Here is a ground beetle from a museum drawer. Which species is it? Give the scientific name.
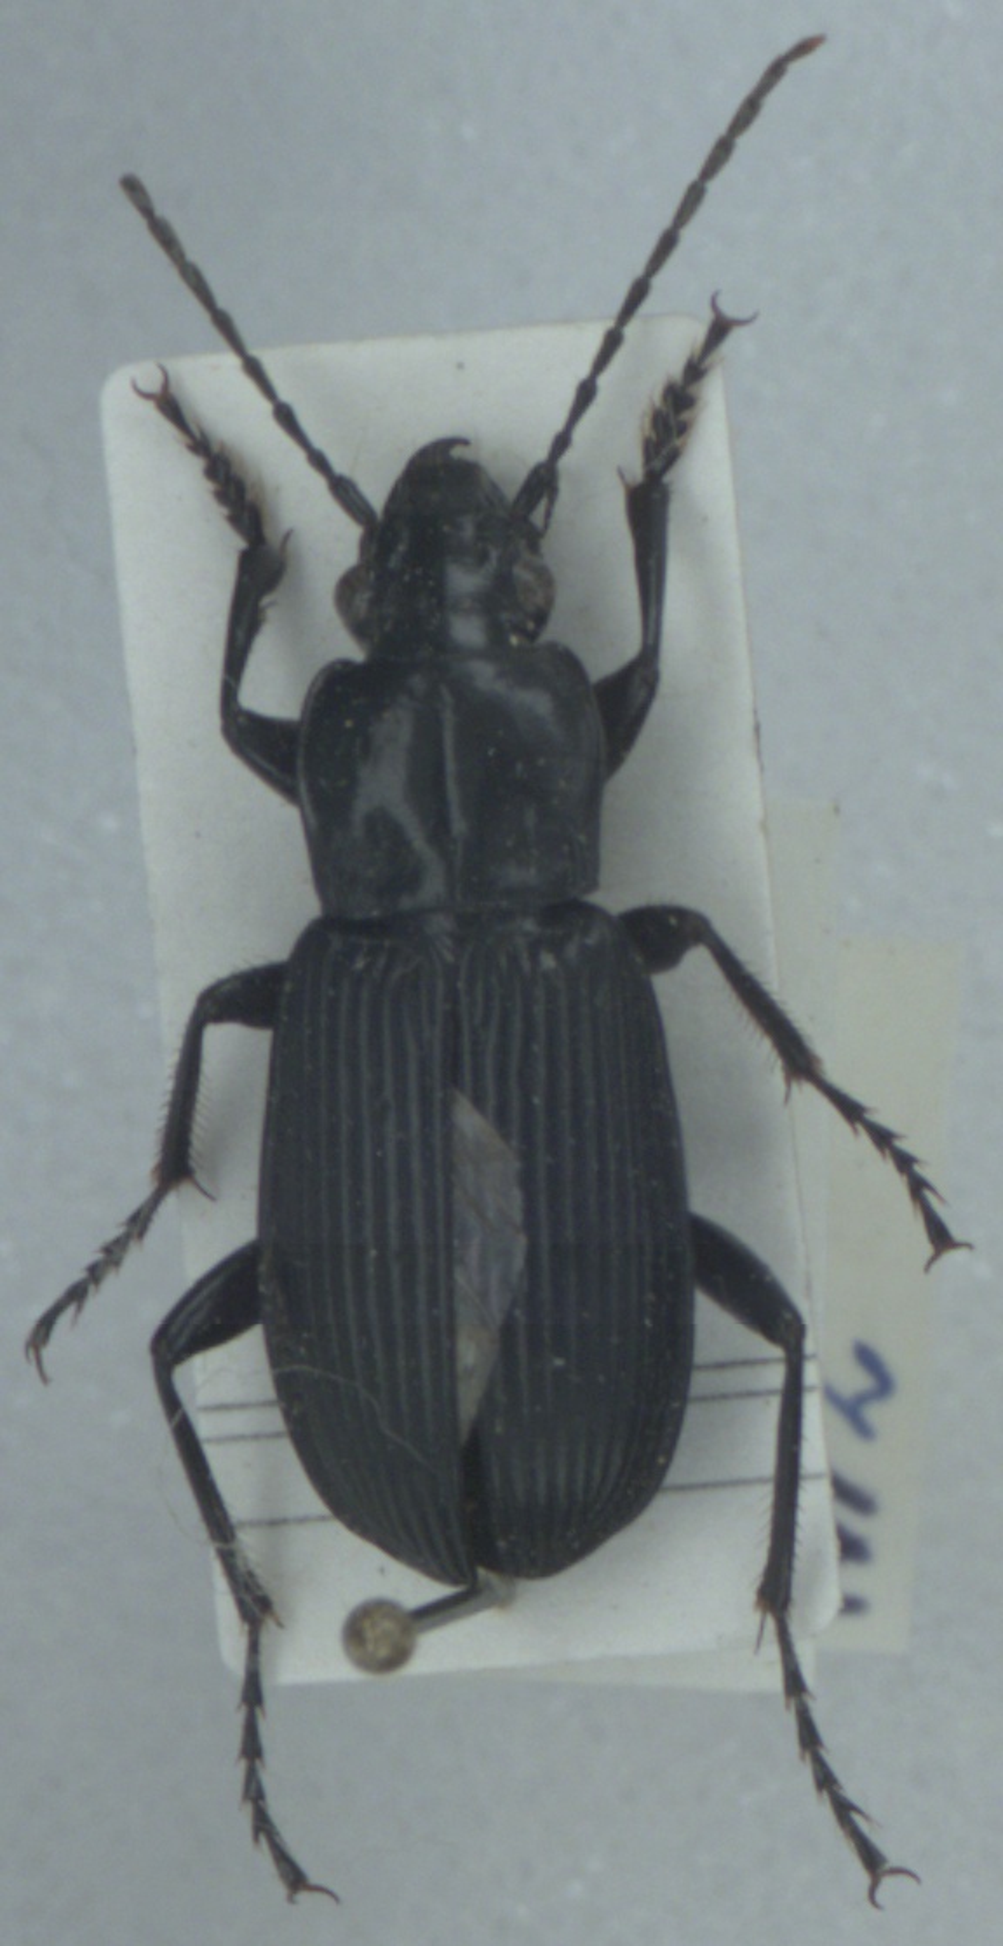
Pterostichus niger
